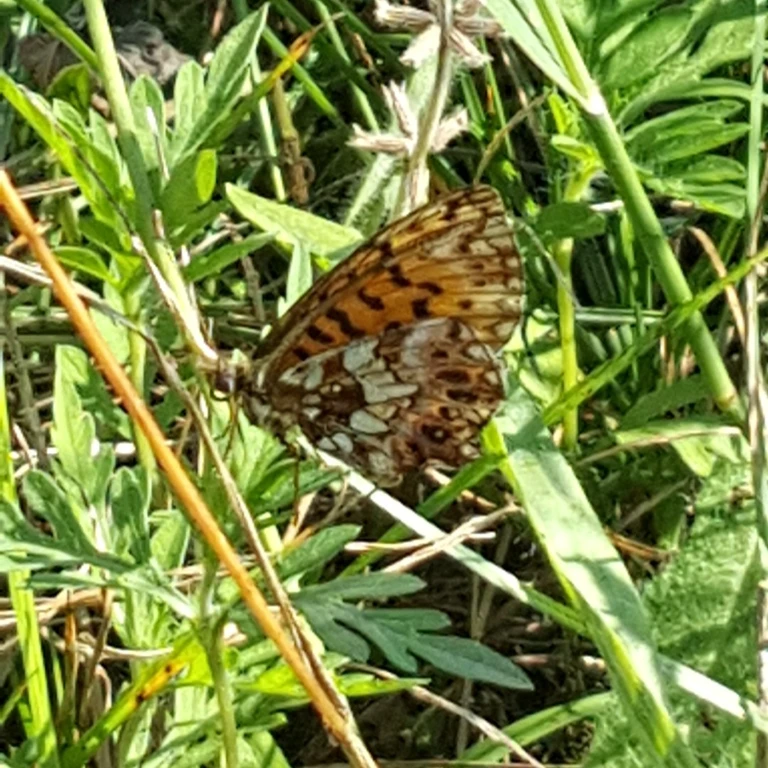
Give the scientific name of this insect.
Boloria dia
